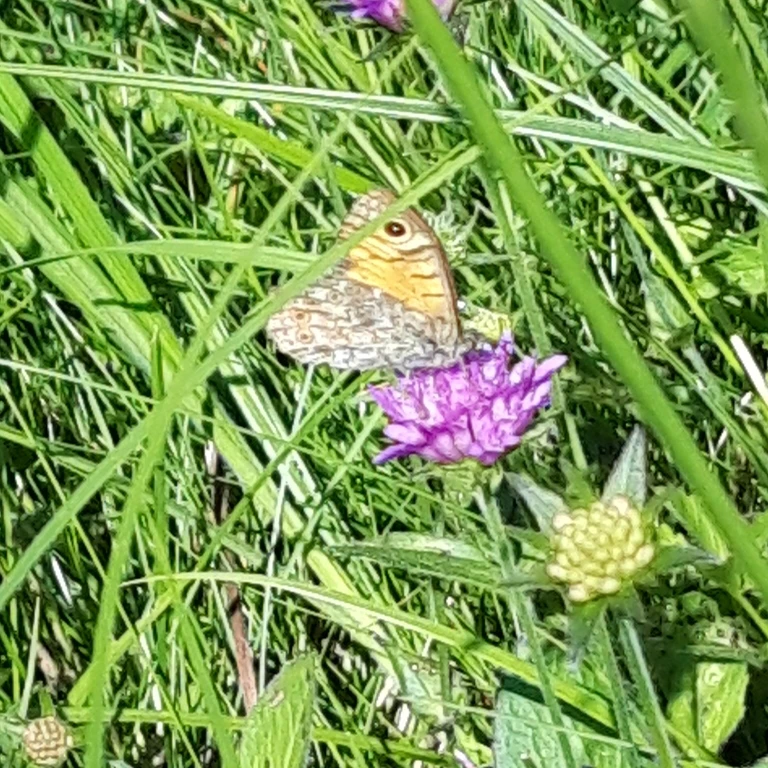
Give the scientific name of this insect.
Lasiommata megera (also Pararge megera)
